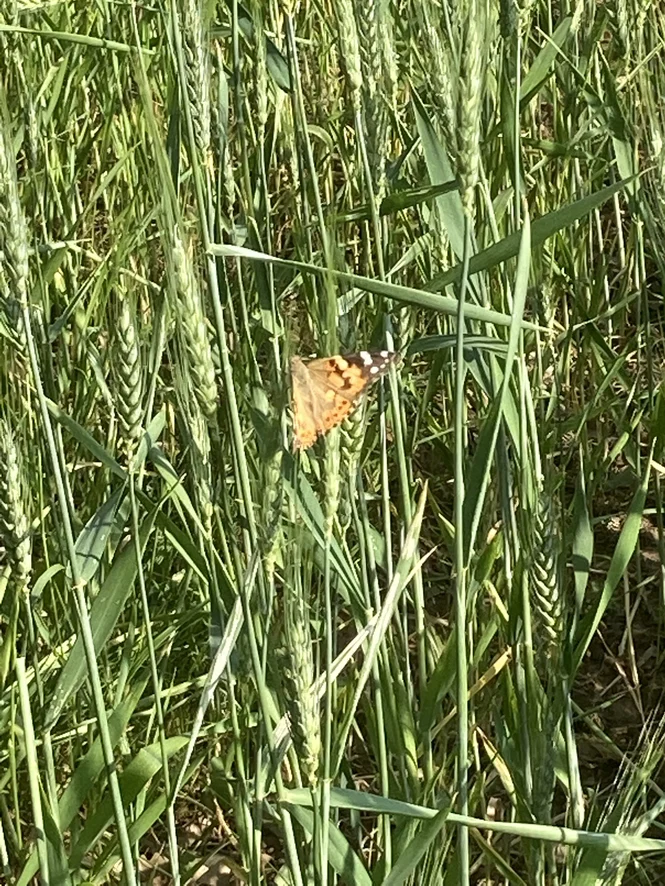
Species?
Vanessa cardui
